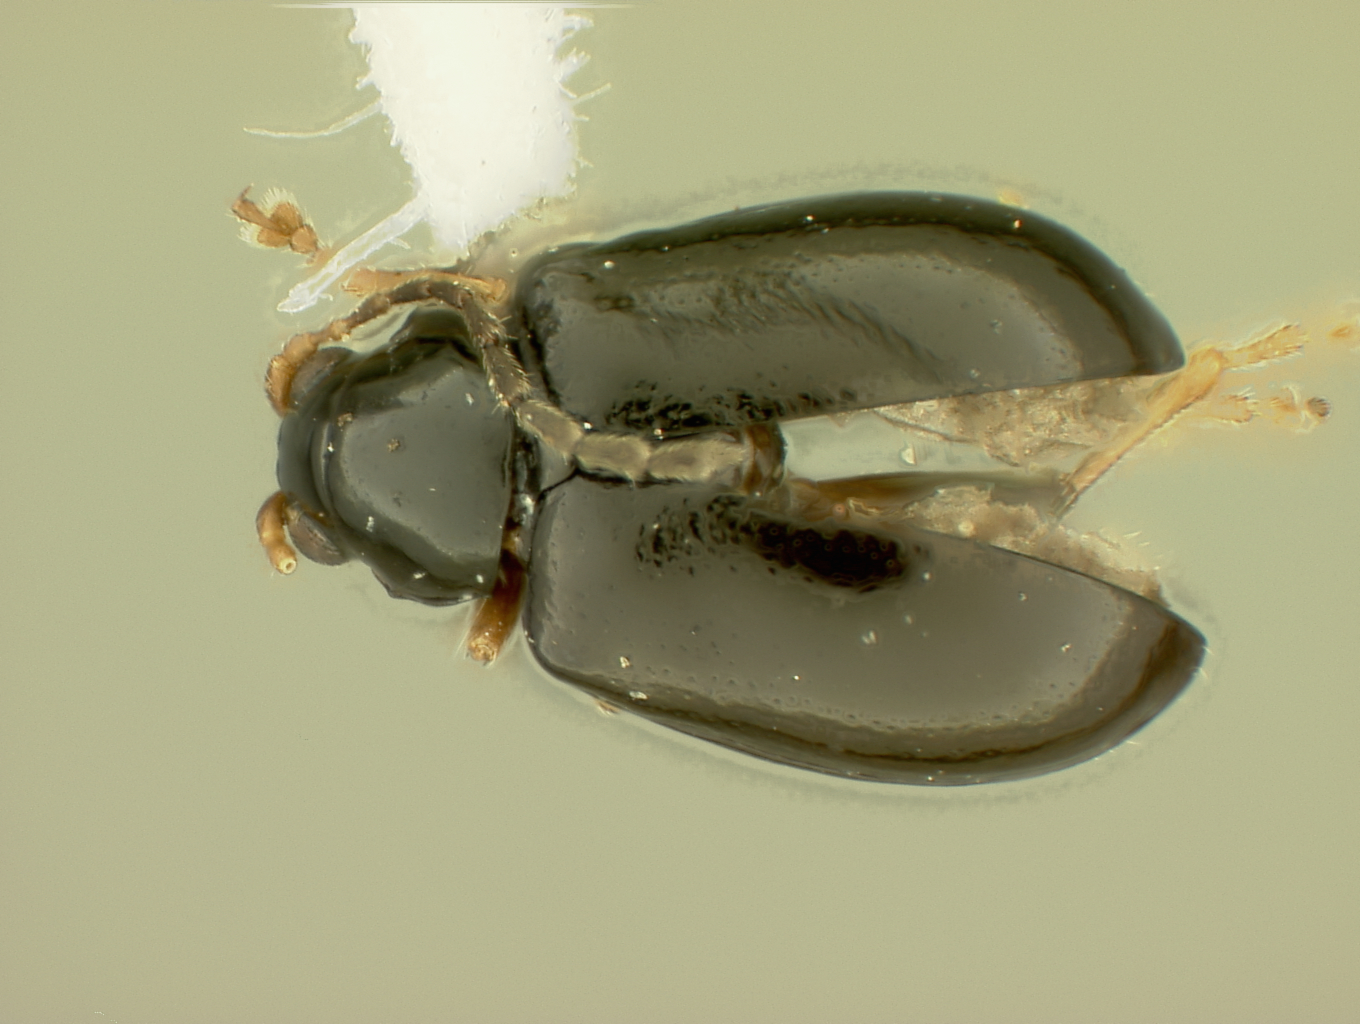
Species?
Aphthona glochidionae
